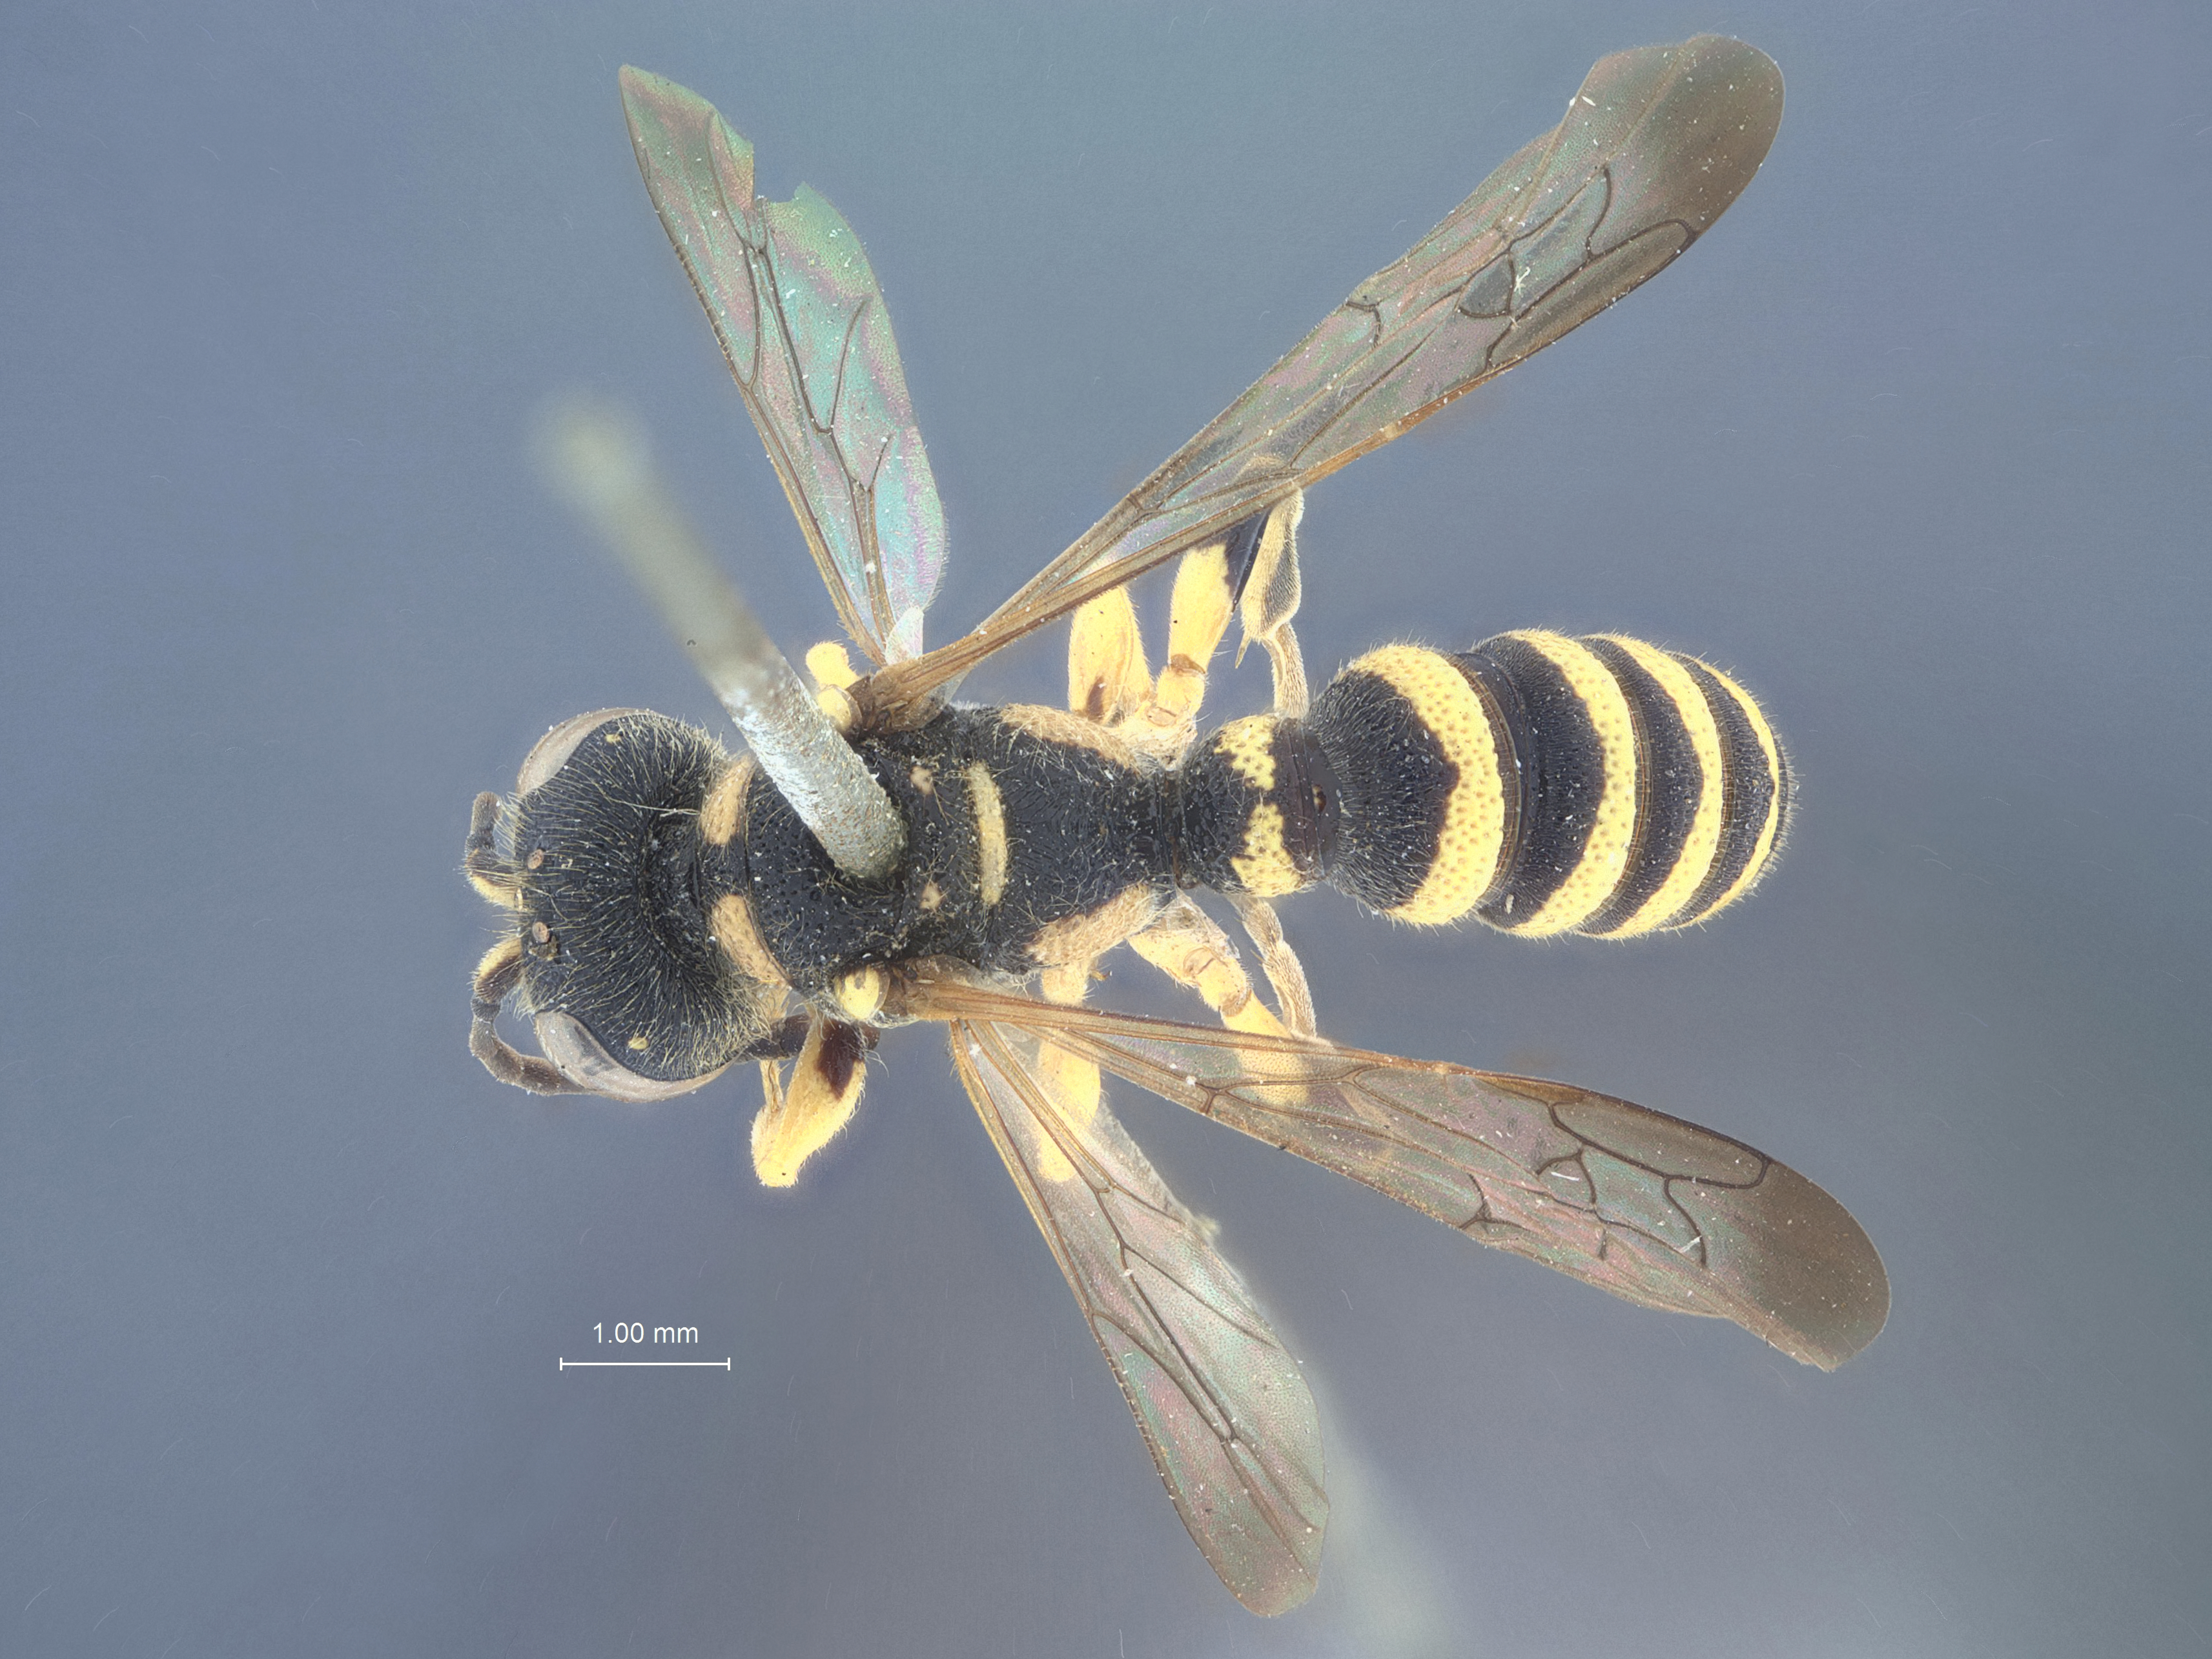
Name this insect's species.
Cerceris tienchiao
